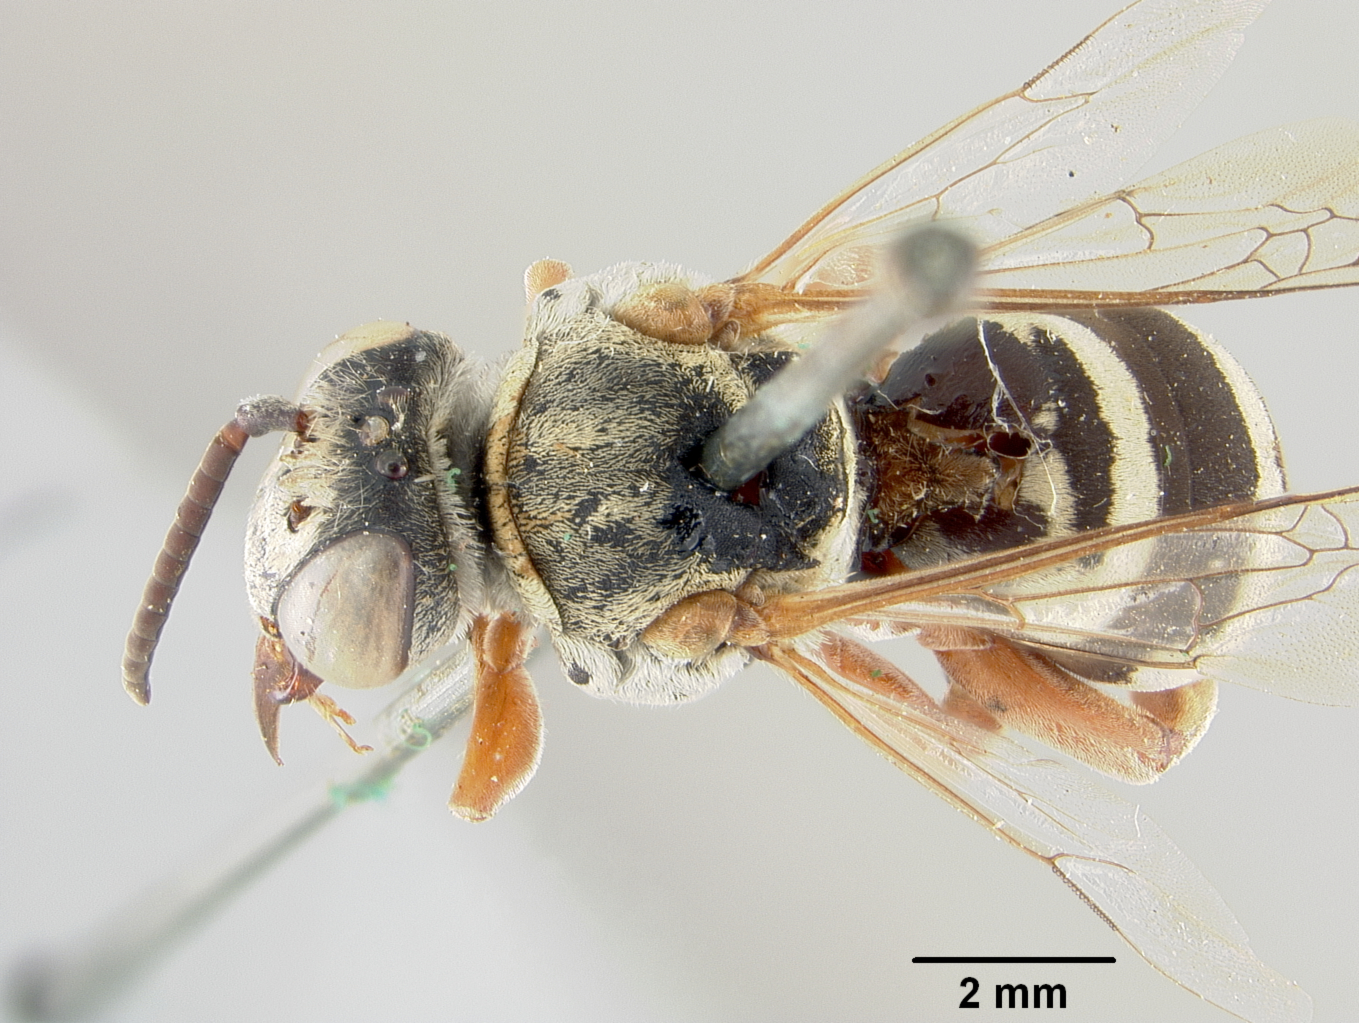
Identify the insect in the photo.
Triepeolus denverensis
